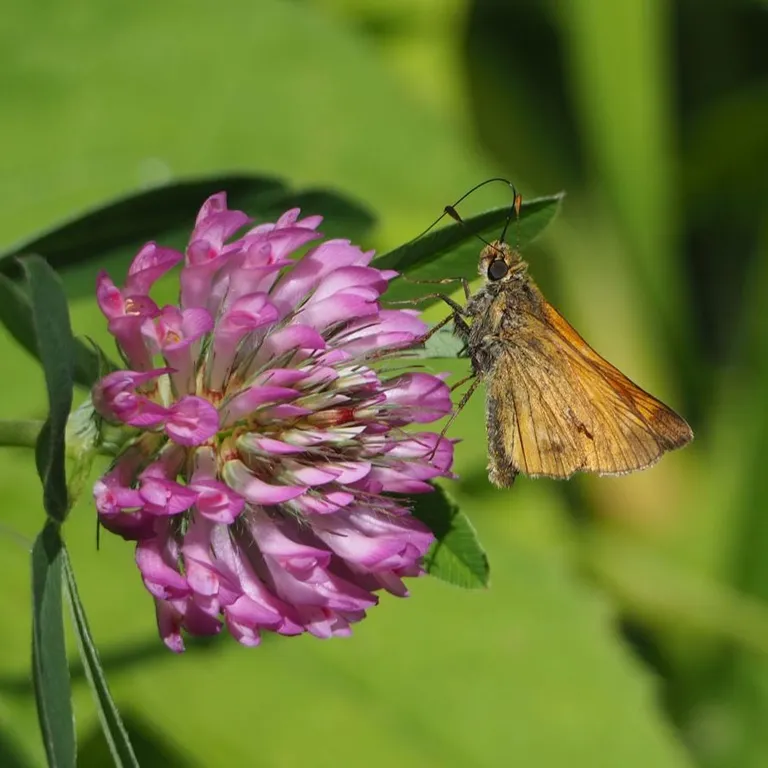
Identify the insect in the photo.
Ochlodes sylvanus (also Ochlodes venata)
